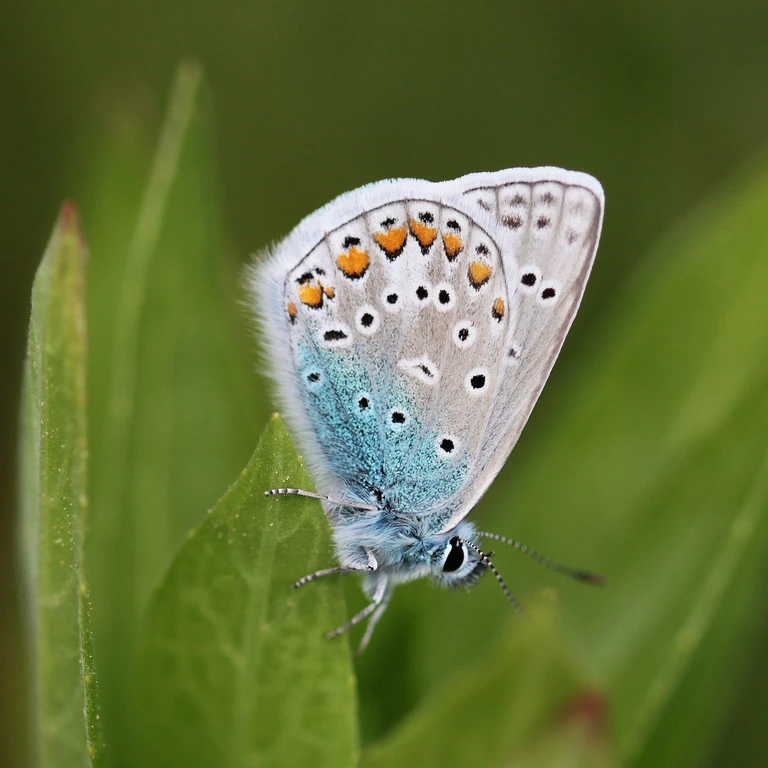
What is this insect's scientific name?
Polyommatus icarus
